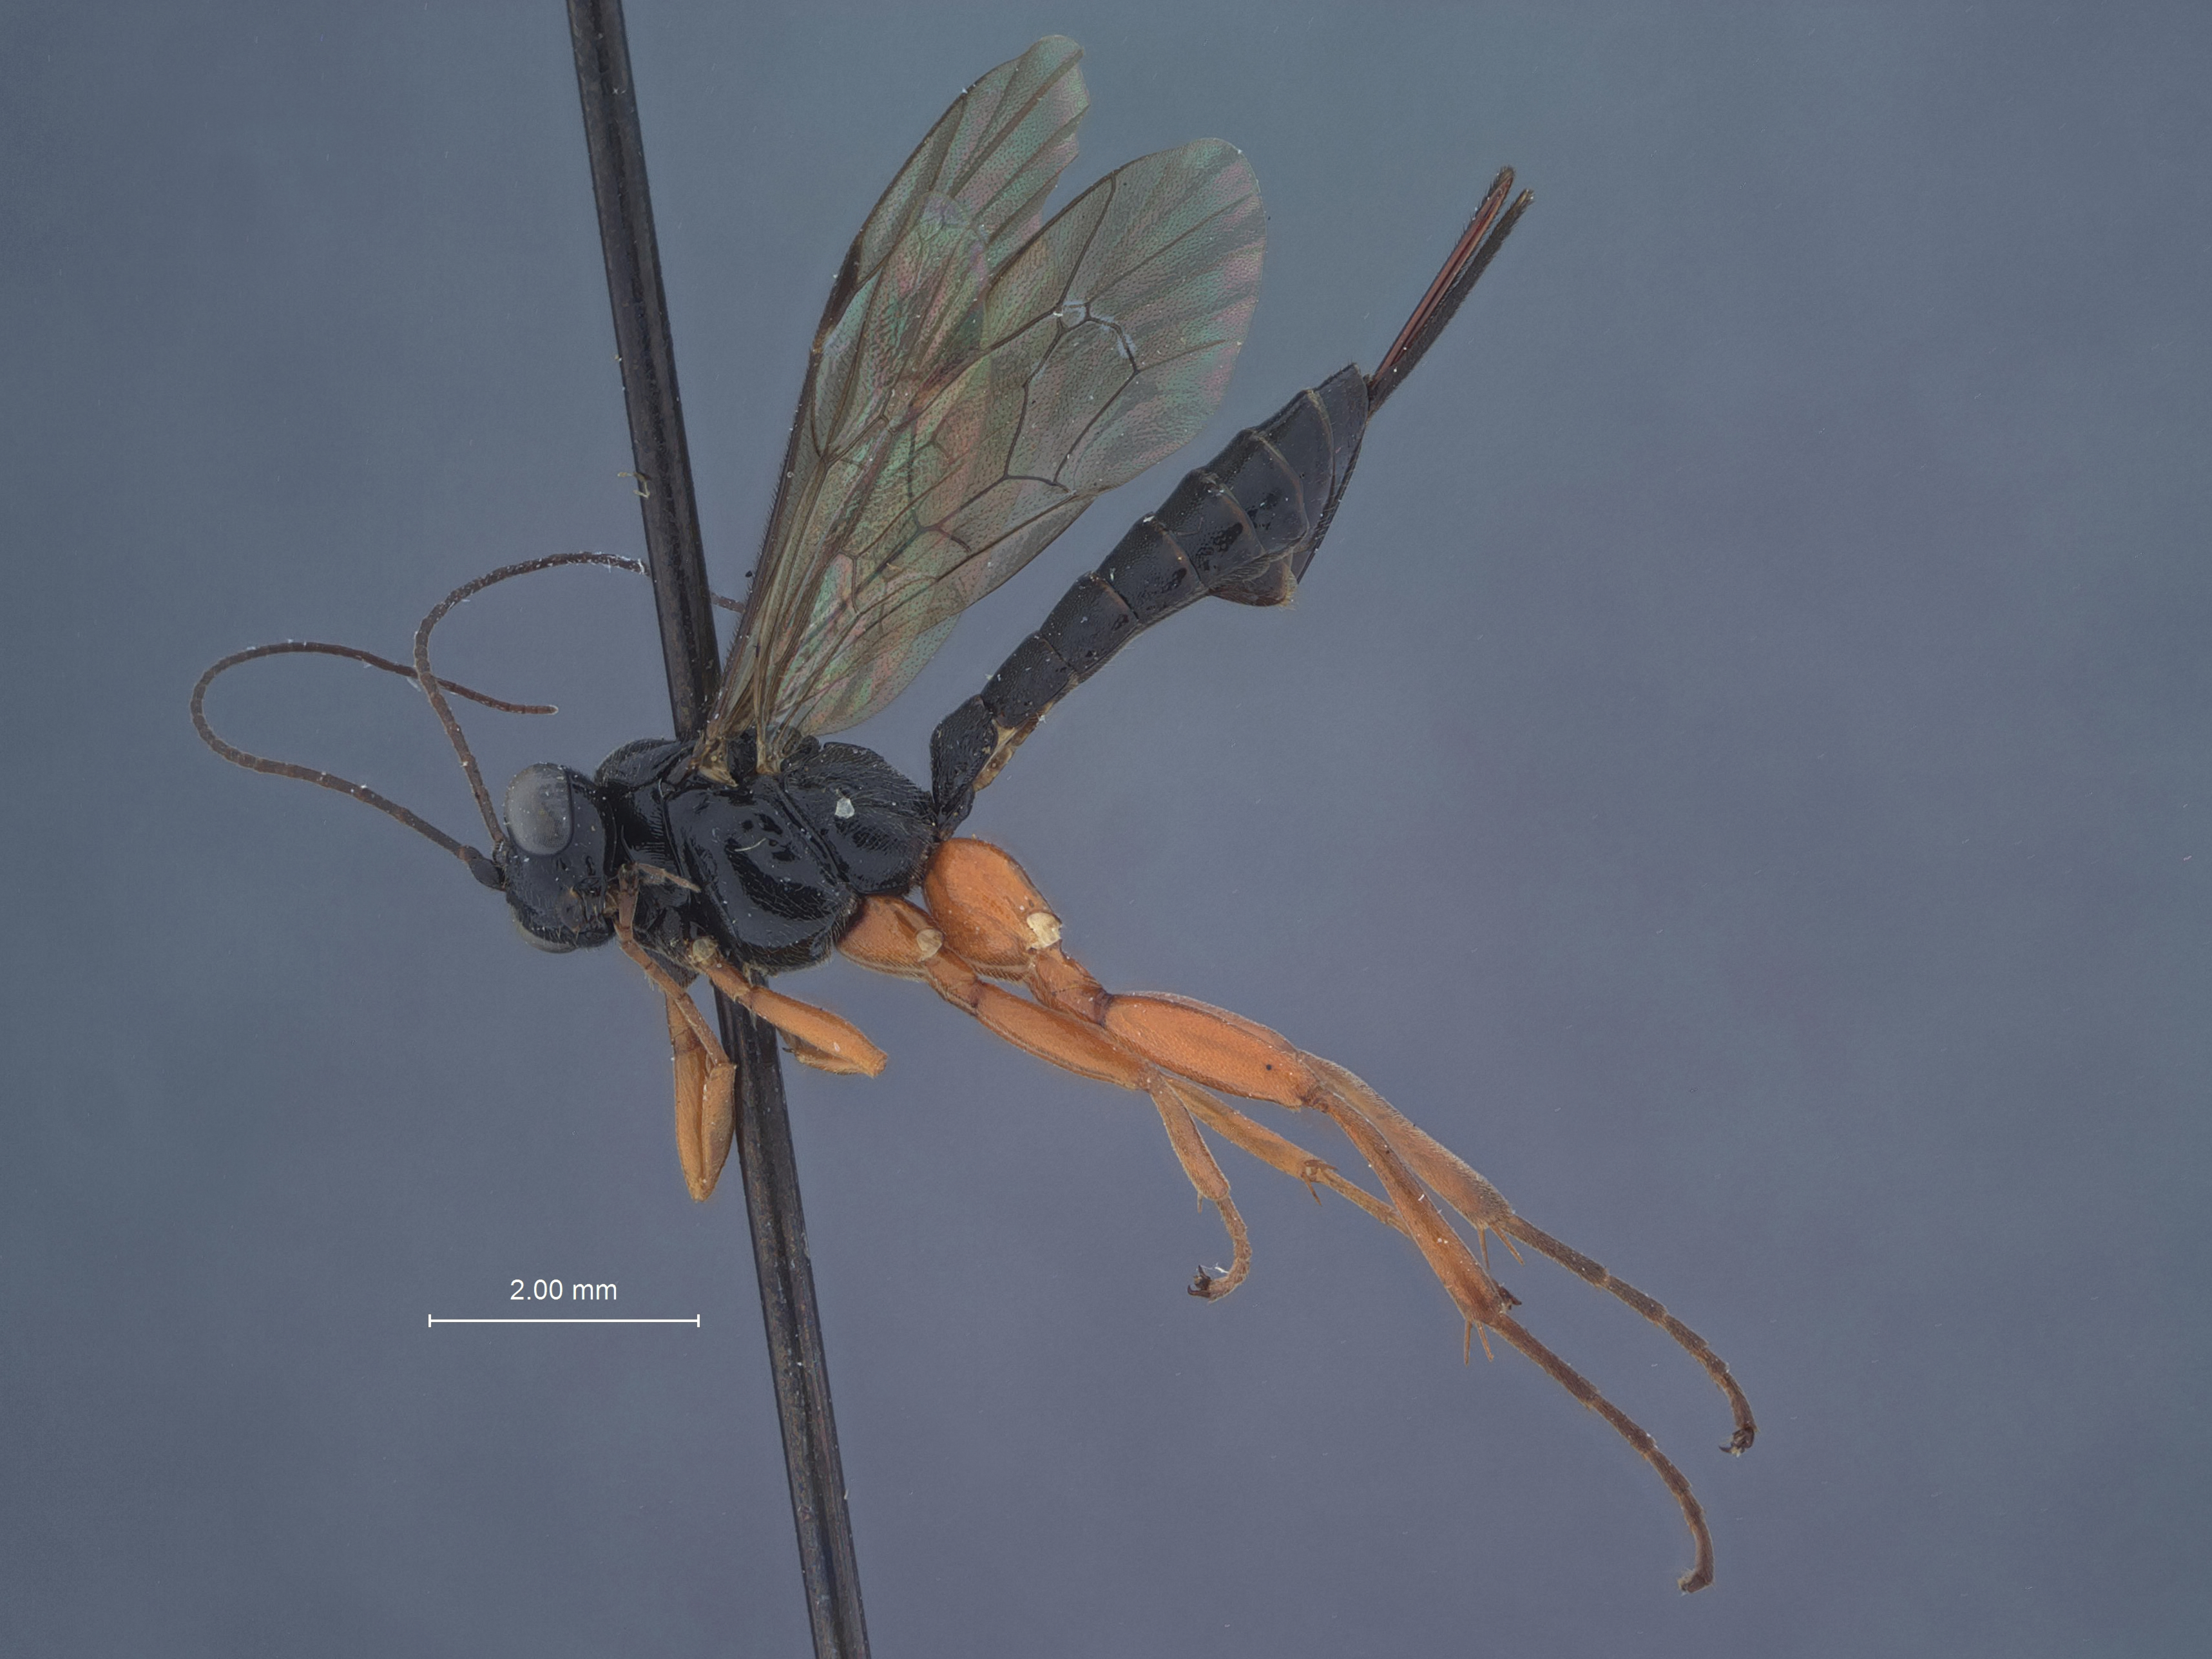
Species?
Caccygamimus varians
